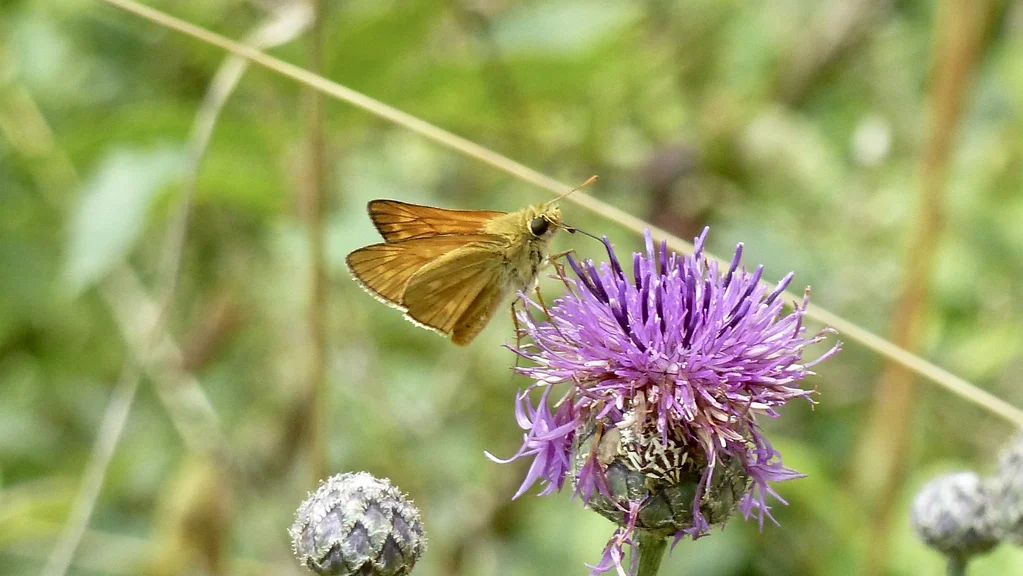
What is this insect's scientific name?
Ochlodes sylvanus (also Ochlodes venata)
